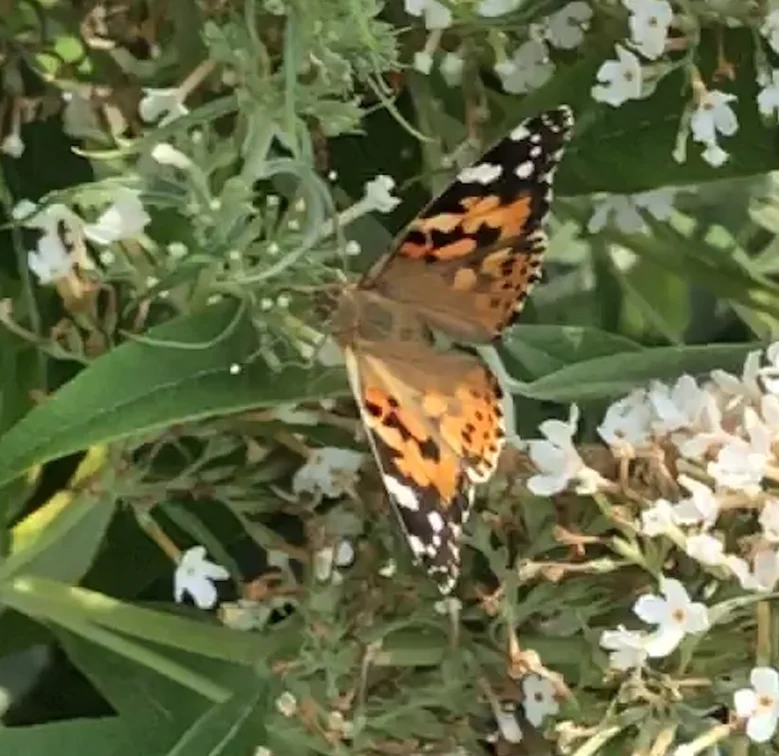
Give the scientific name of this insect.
Vanessa cardui
